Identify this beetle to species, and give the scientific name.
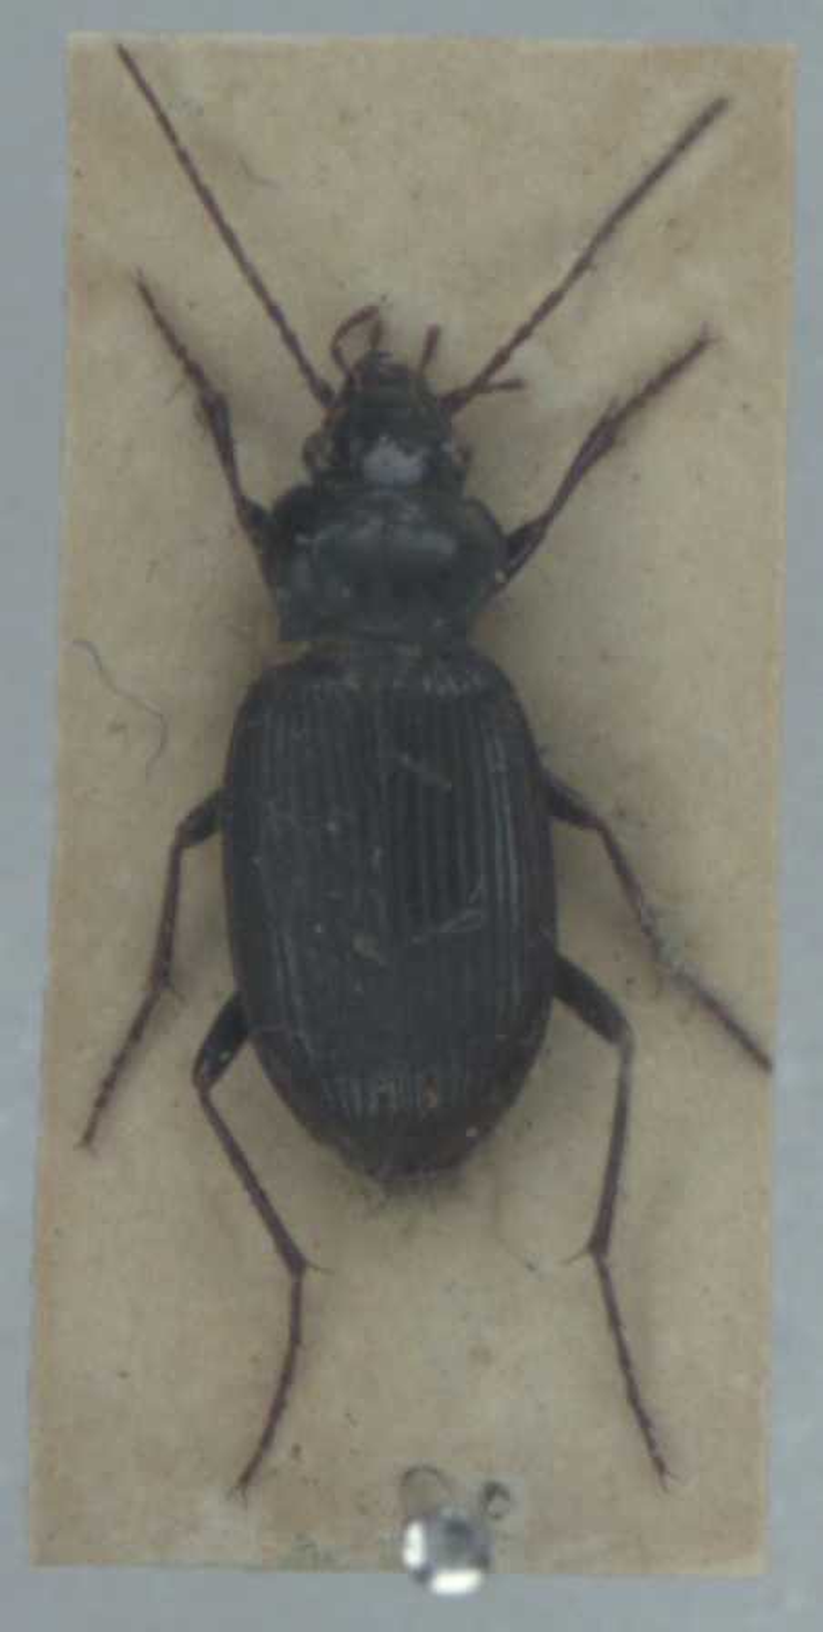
Nebria brevicollis
